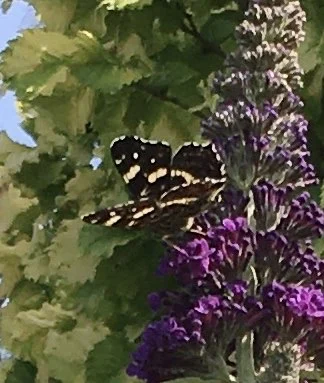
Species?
Araschnia levana
